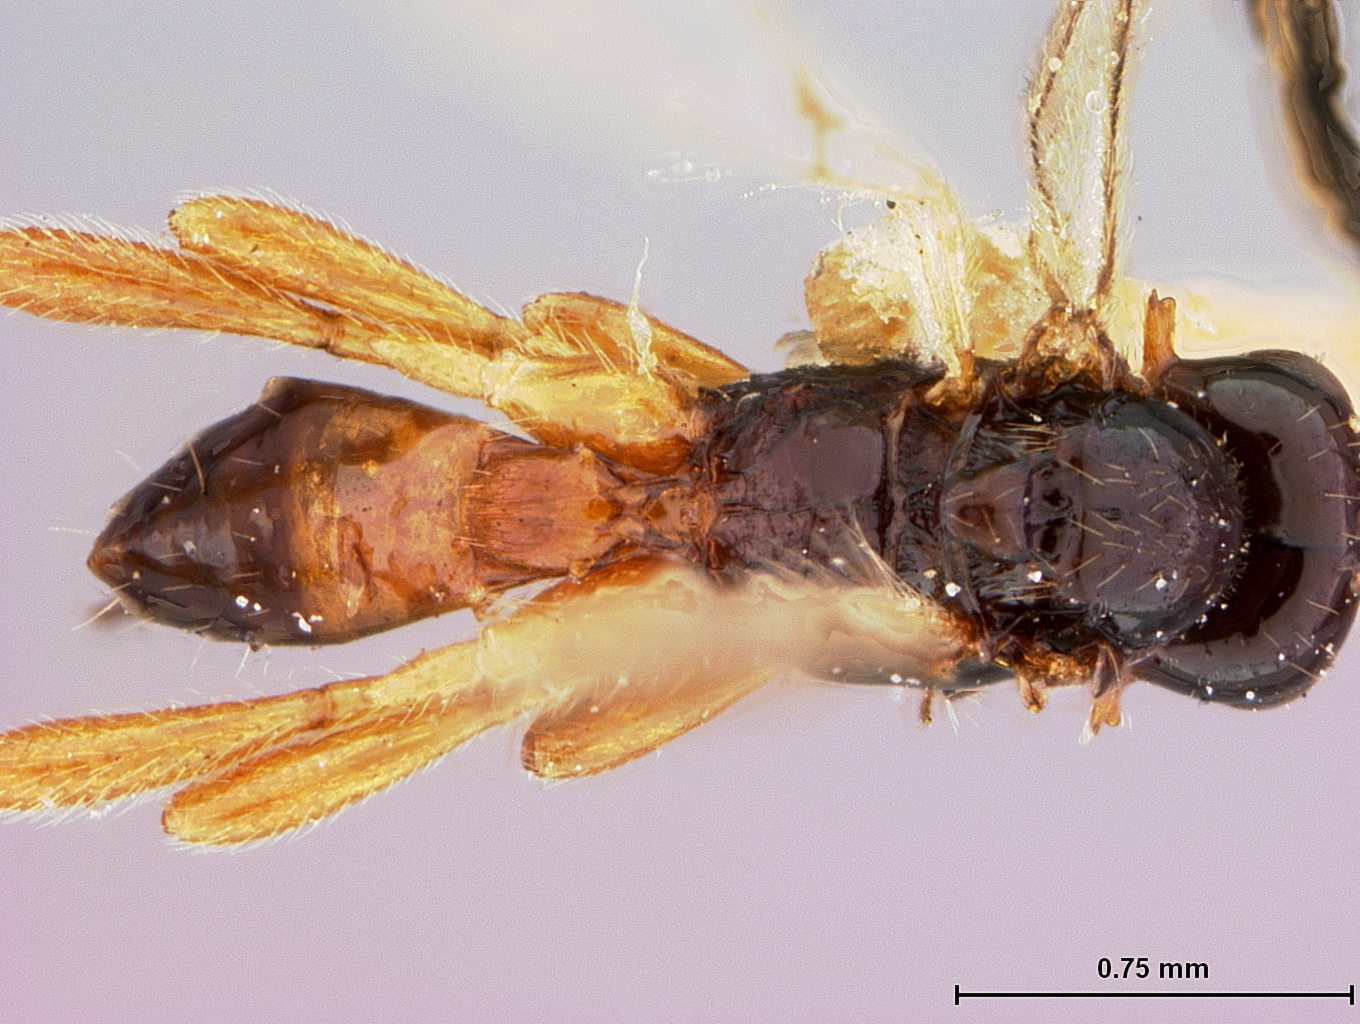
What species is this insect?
Aspilota supramedia
